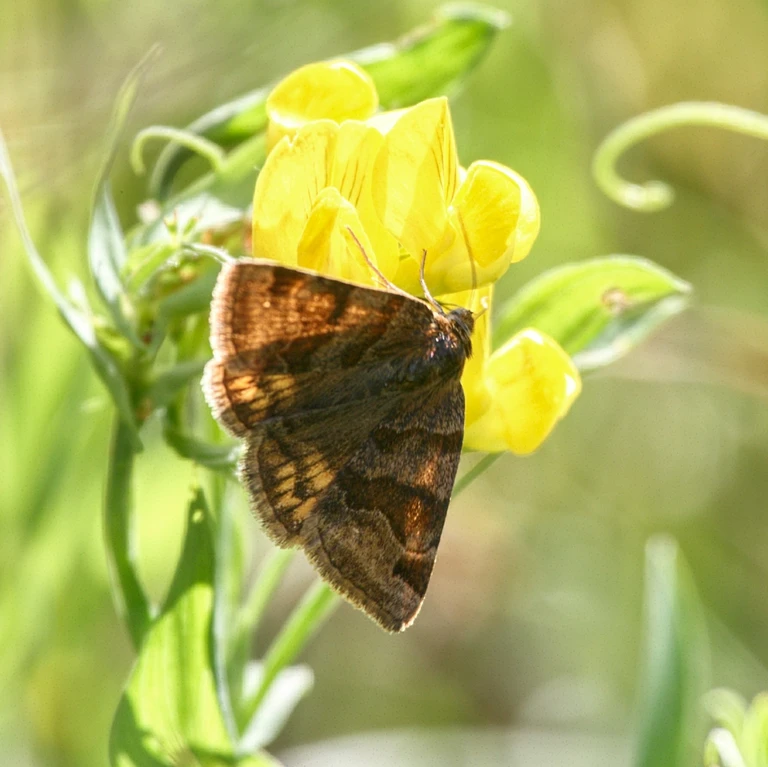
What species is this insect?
Euclidia glyphica
